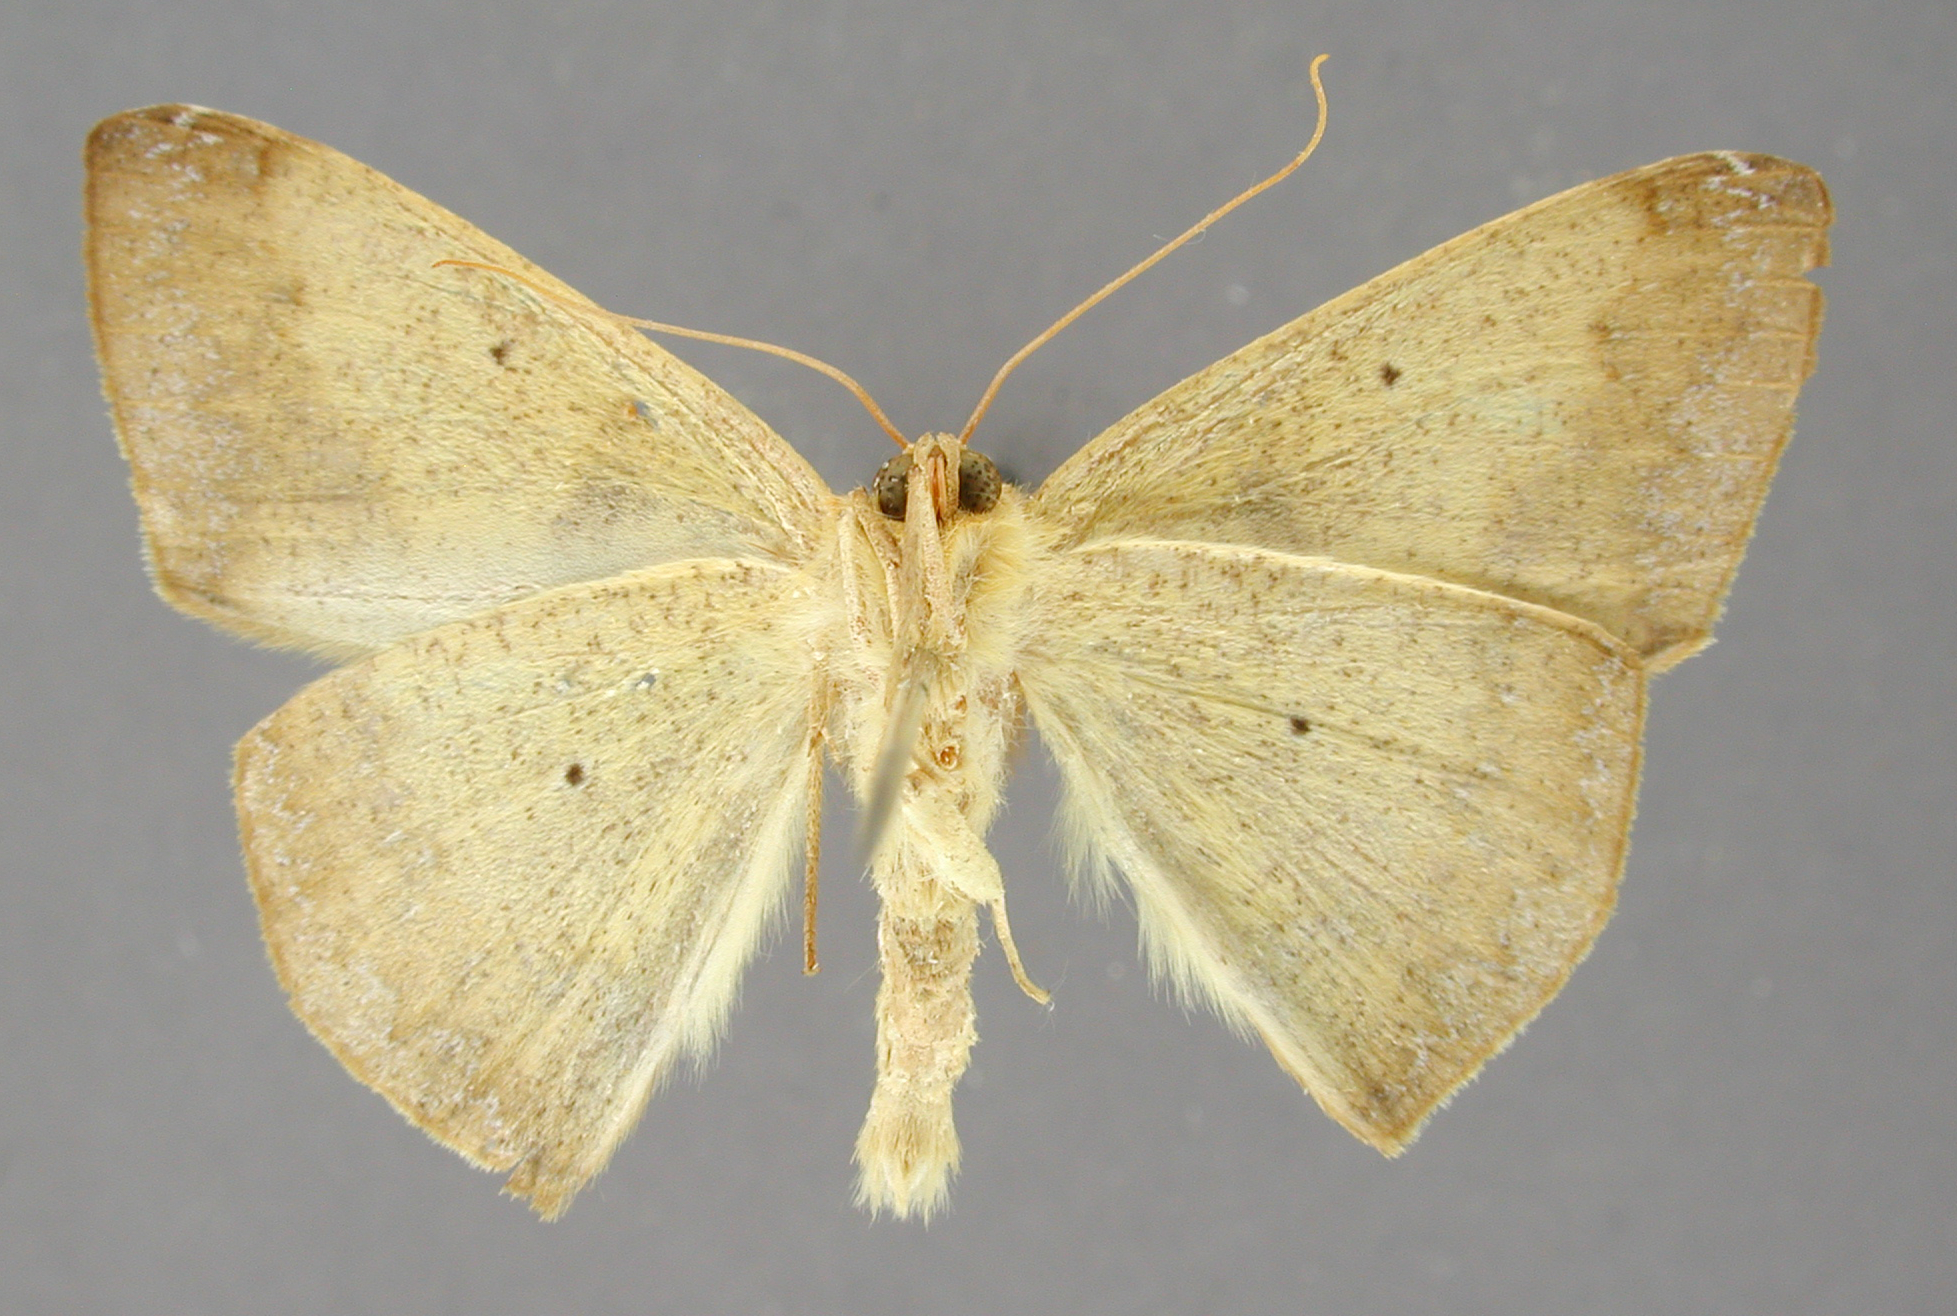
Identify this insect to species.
Acrosemia naranja
